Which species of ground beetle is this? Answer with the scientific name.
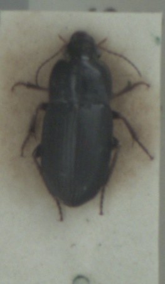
Harpalus anxius
